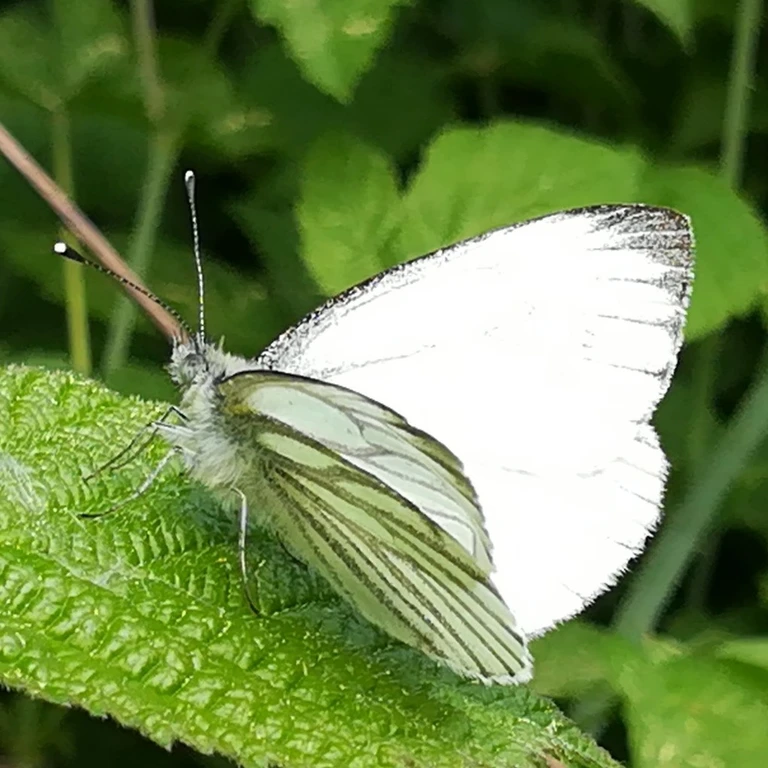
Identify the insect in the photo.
Pieris napi
